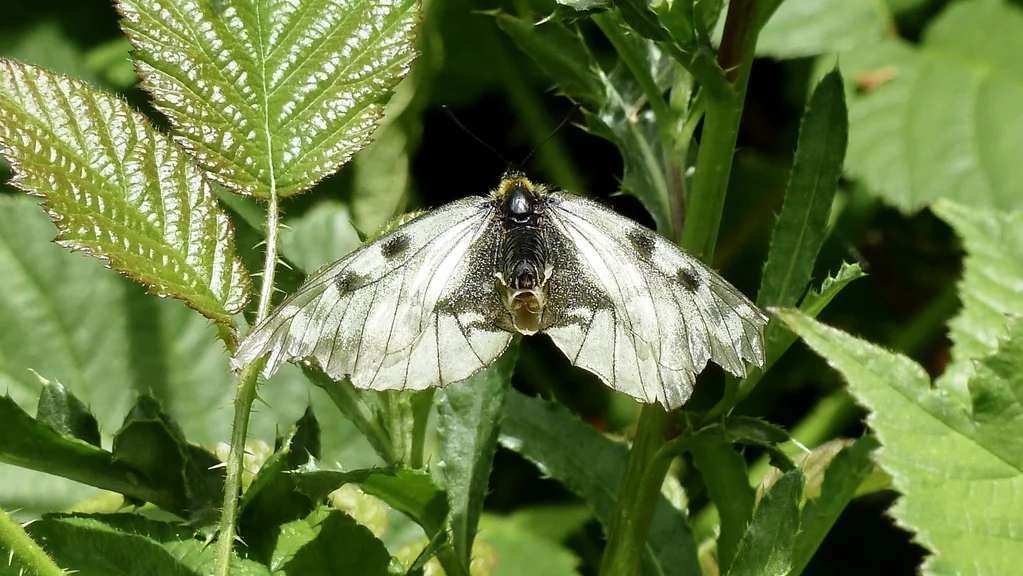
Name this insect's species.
Parnassius mnemosyne
